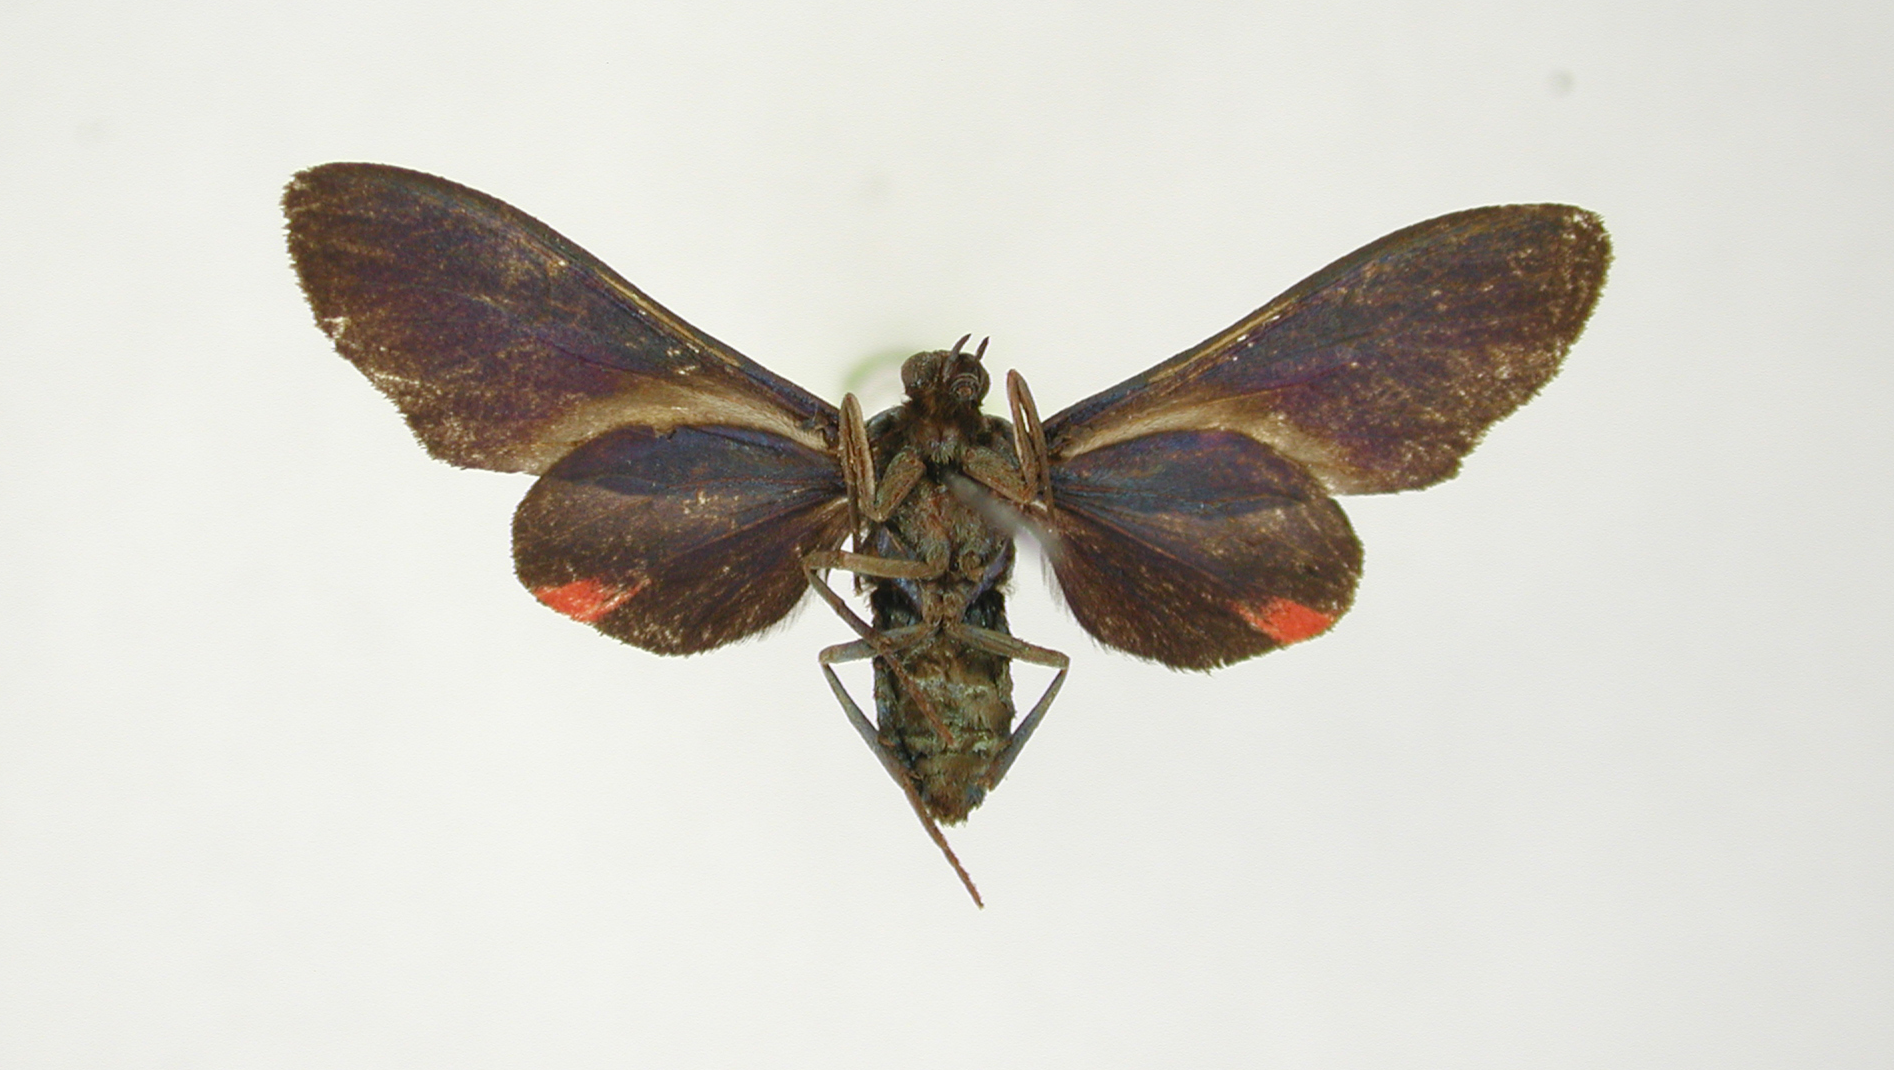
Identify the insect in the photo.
Antichloris clementi
